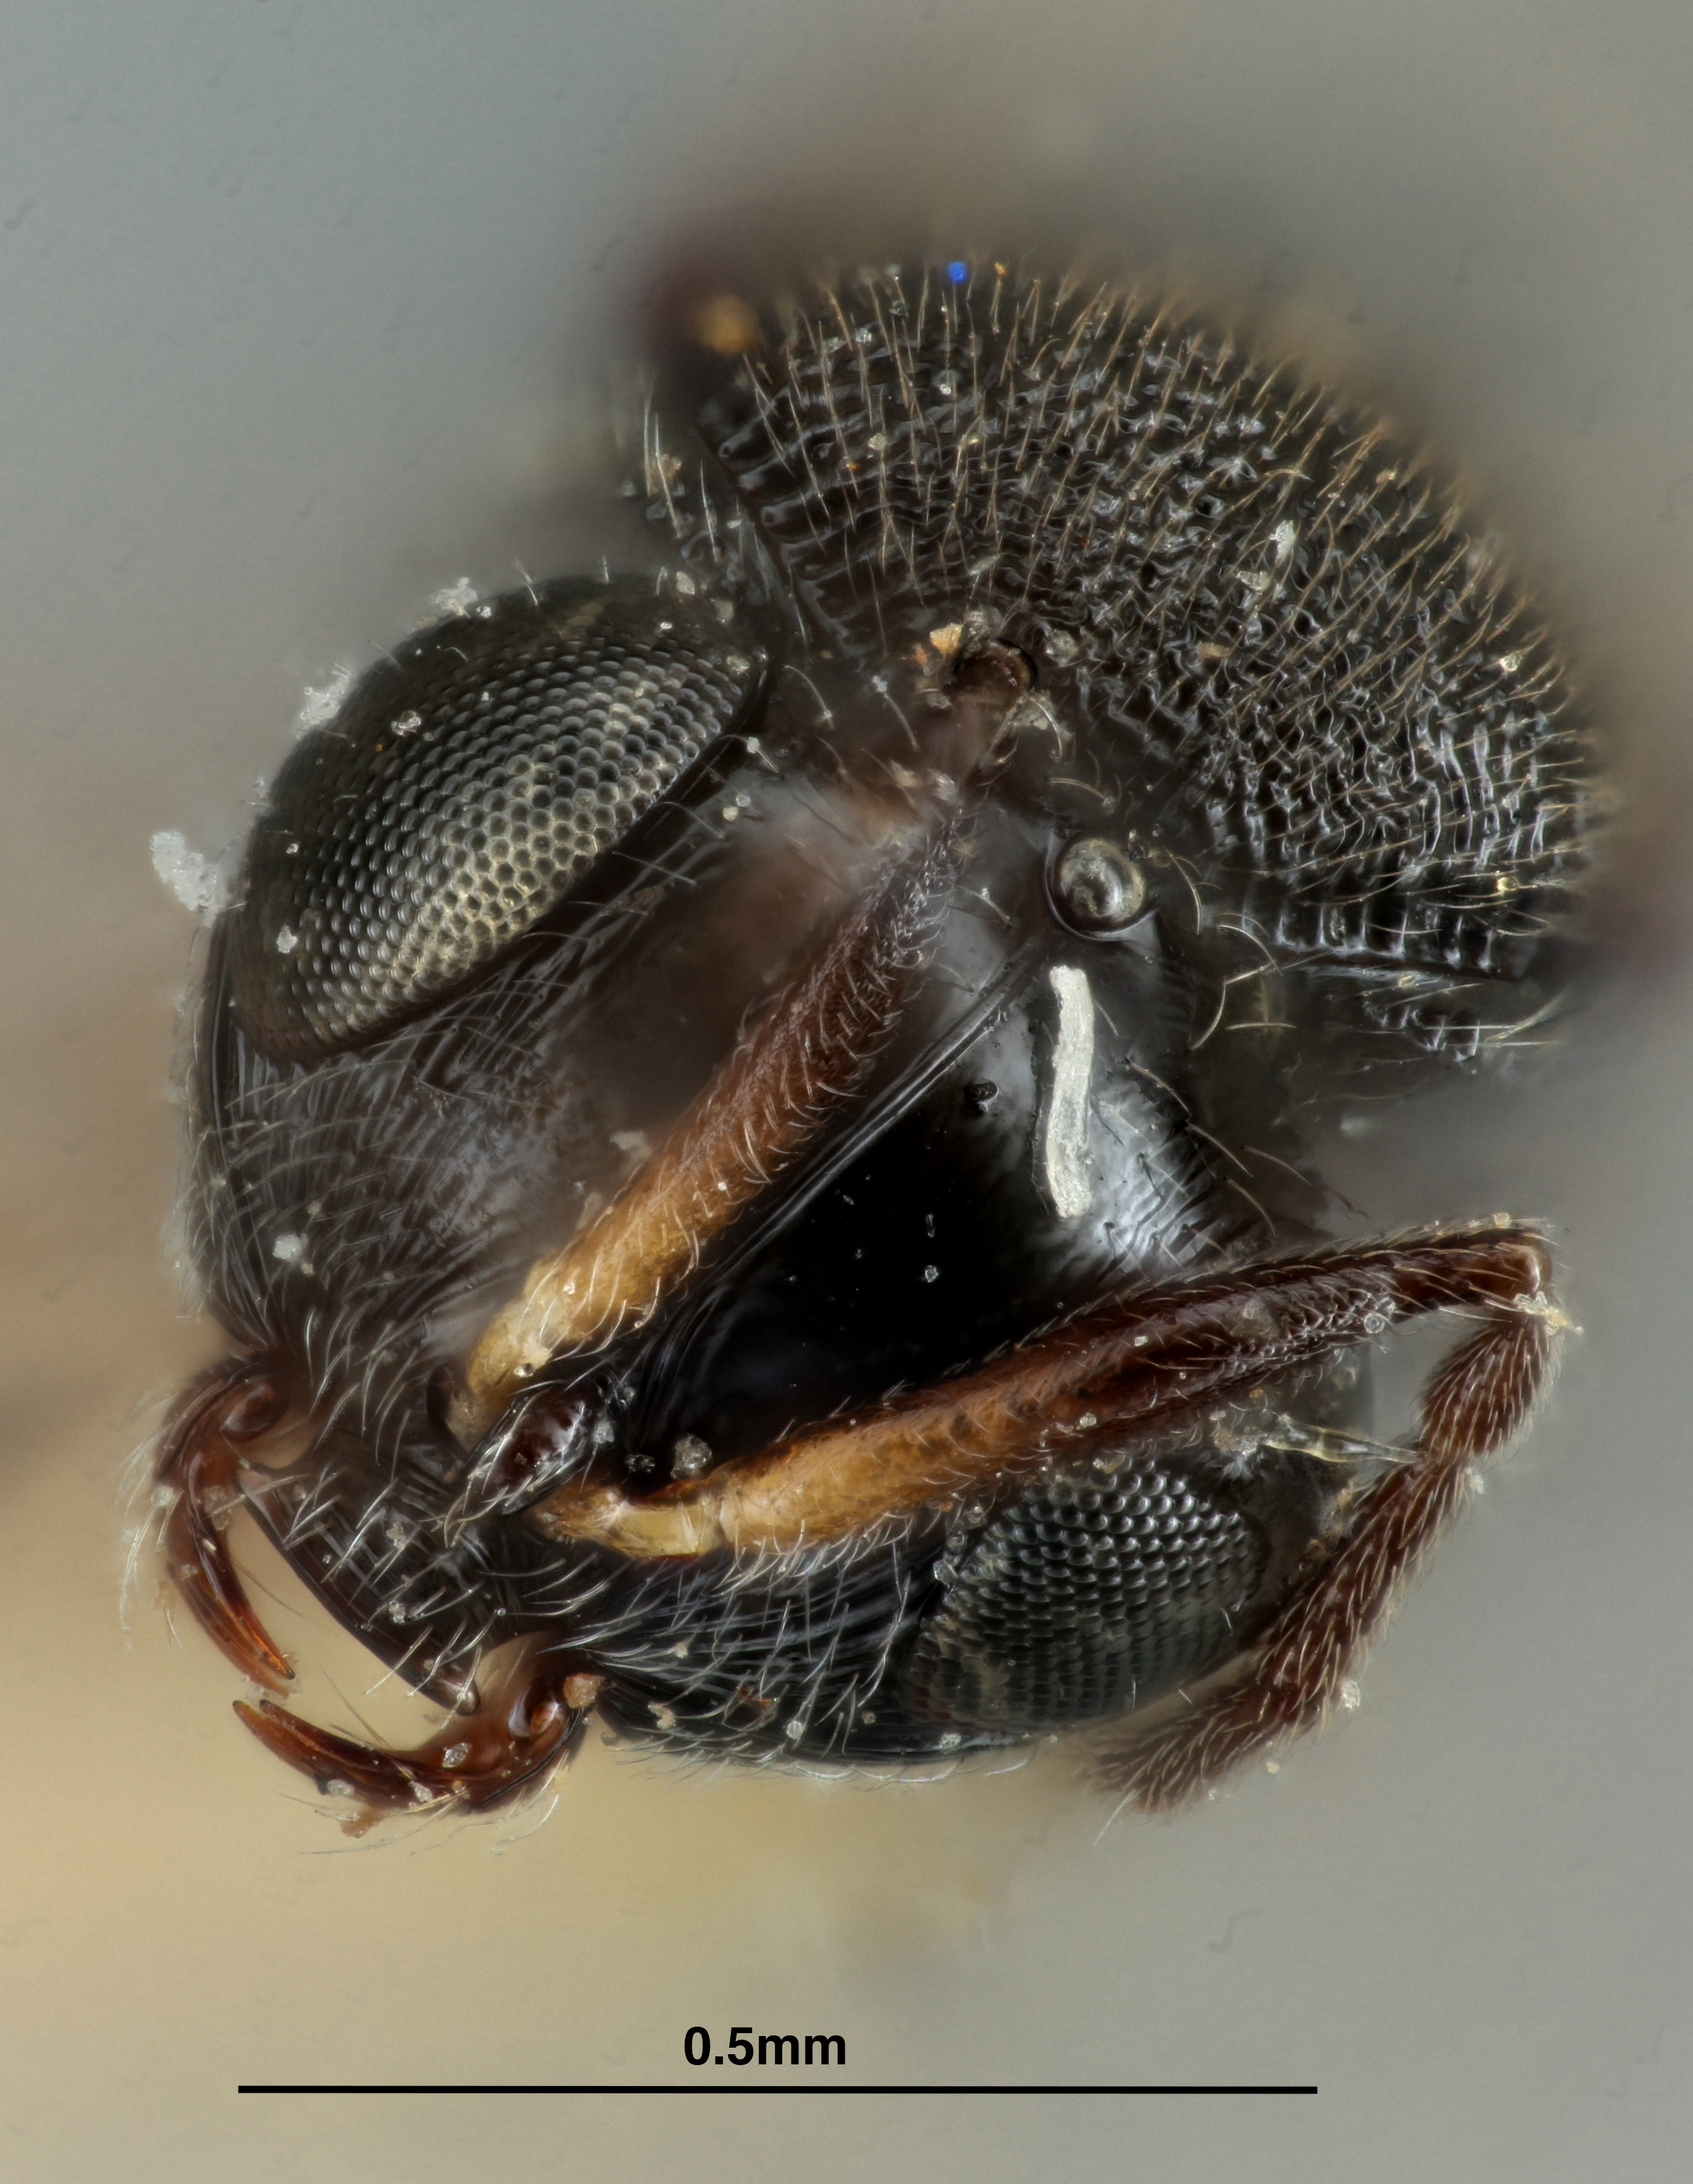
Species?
Prosacantha caraborum
